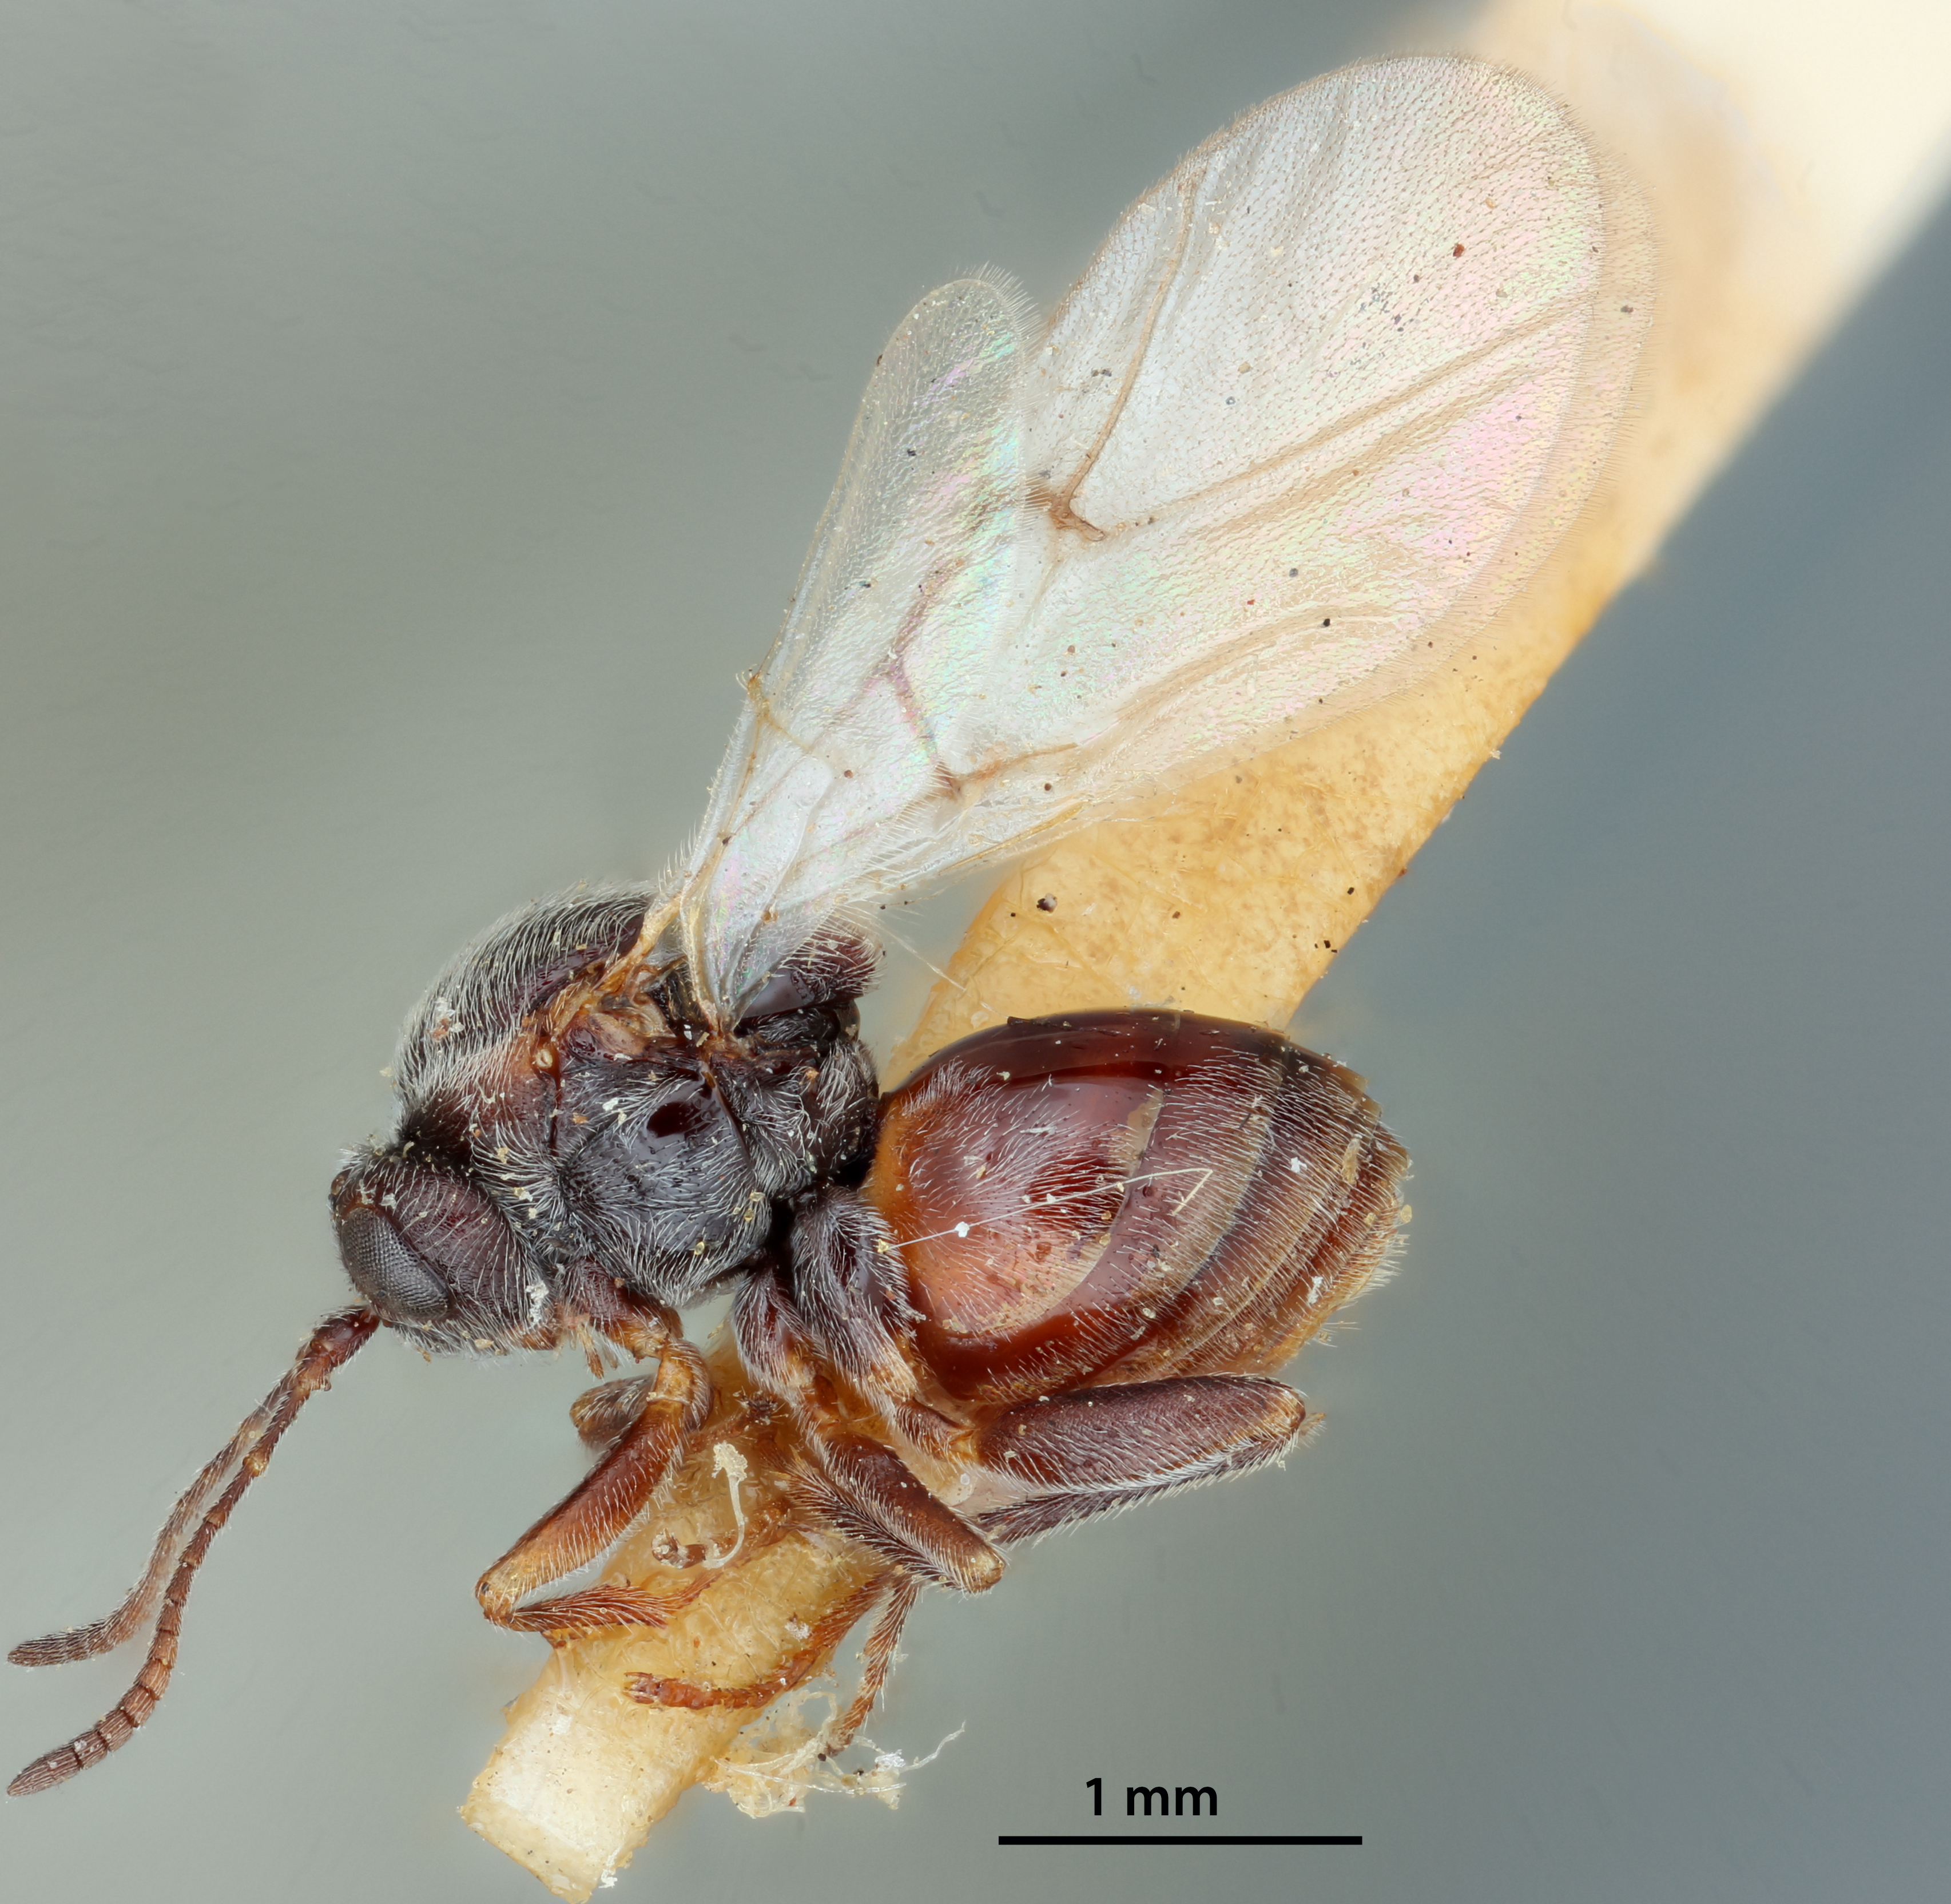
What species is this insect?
Cynips nigricens
